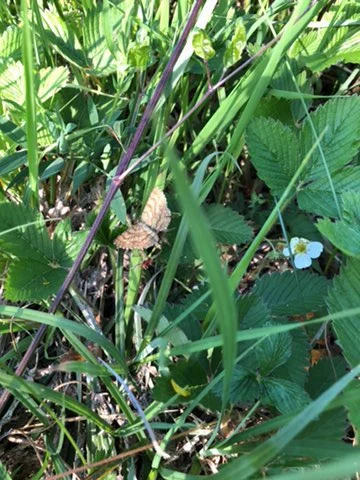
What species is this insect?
Ematurga atomaria
